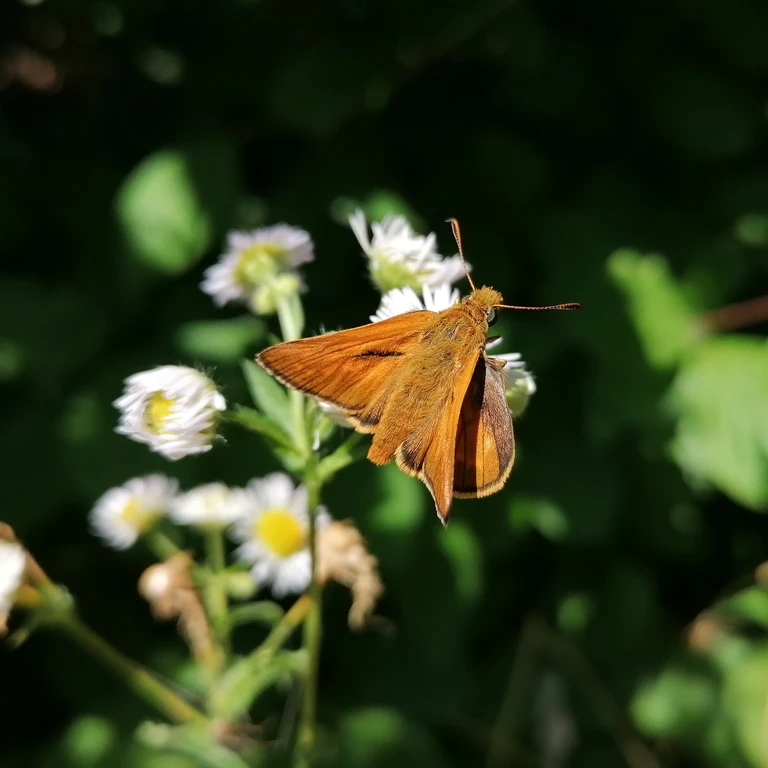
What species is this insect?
Ochlodes sylvanus (also Ochlodes venata)
